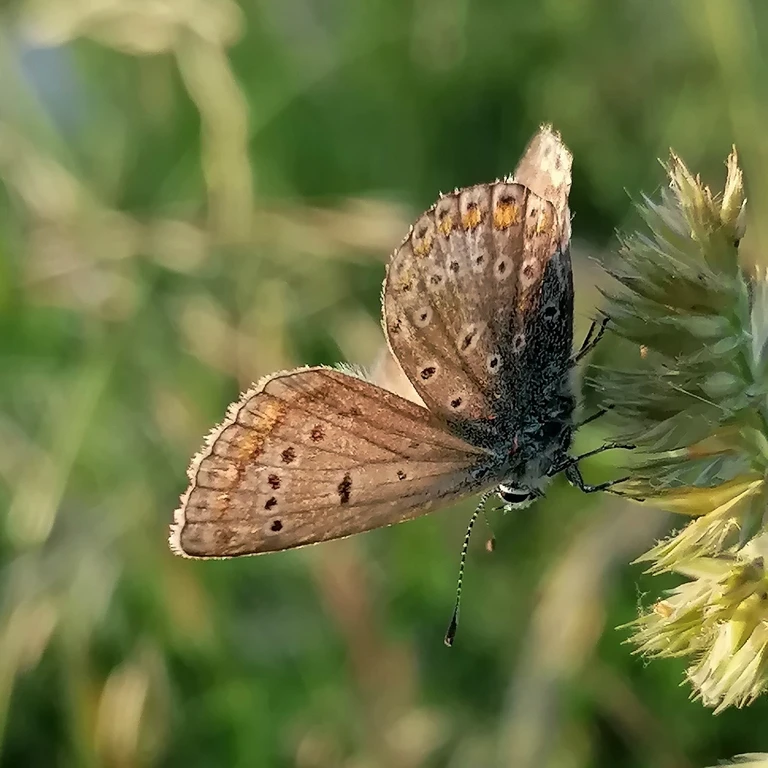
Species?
Polyommatus icarus
